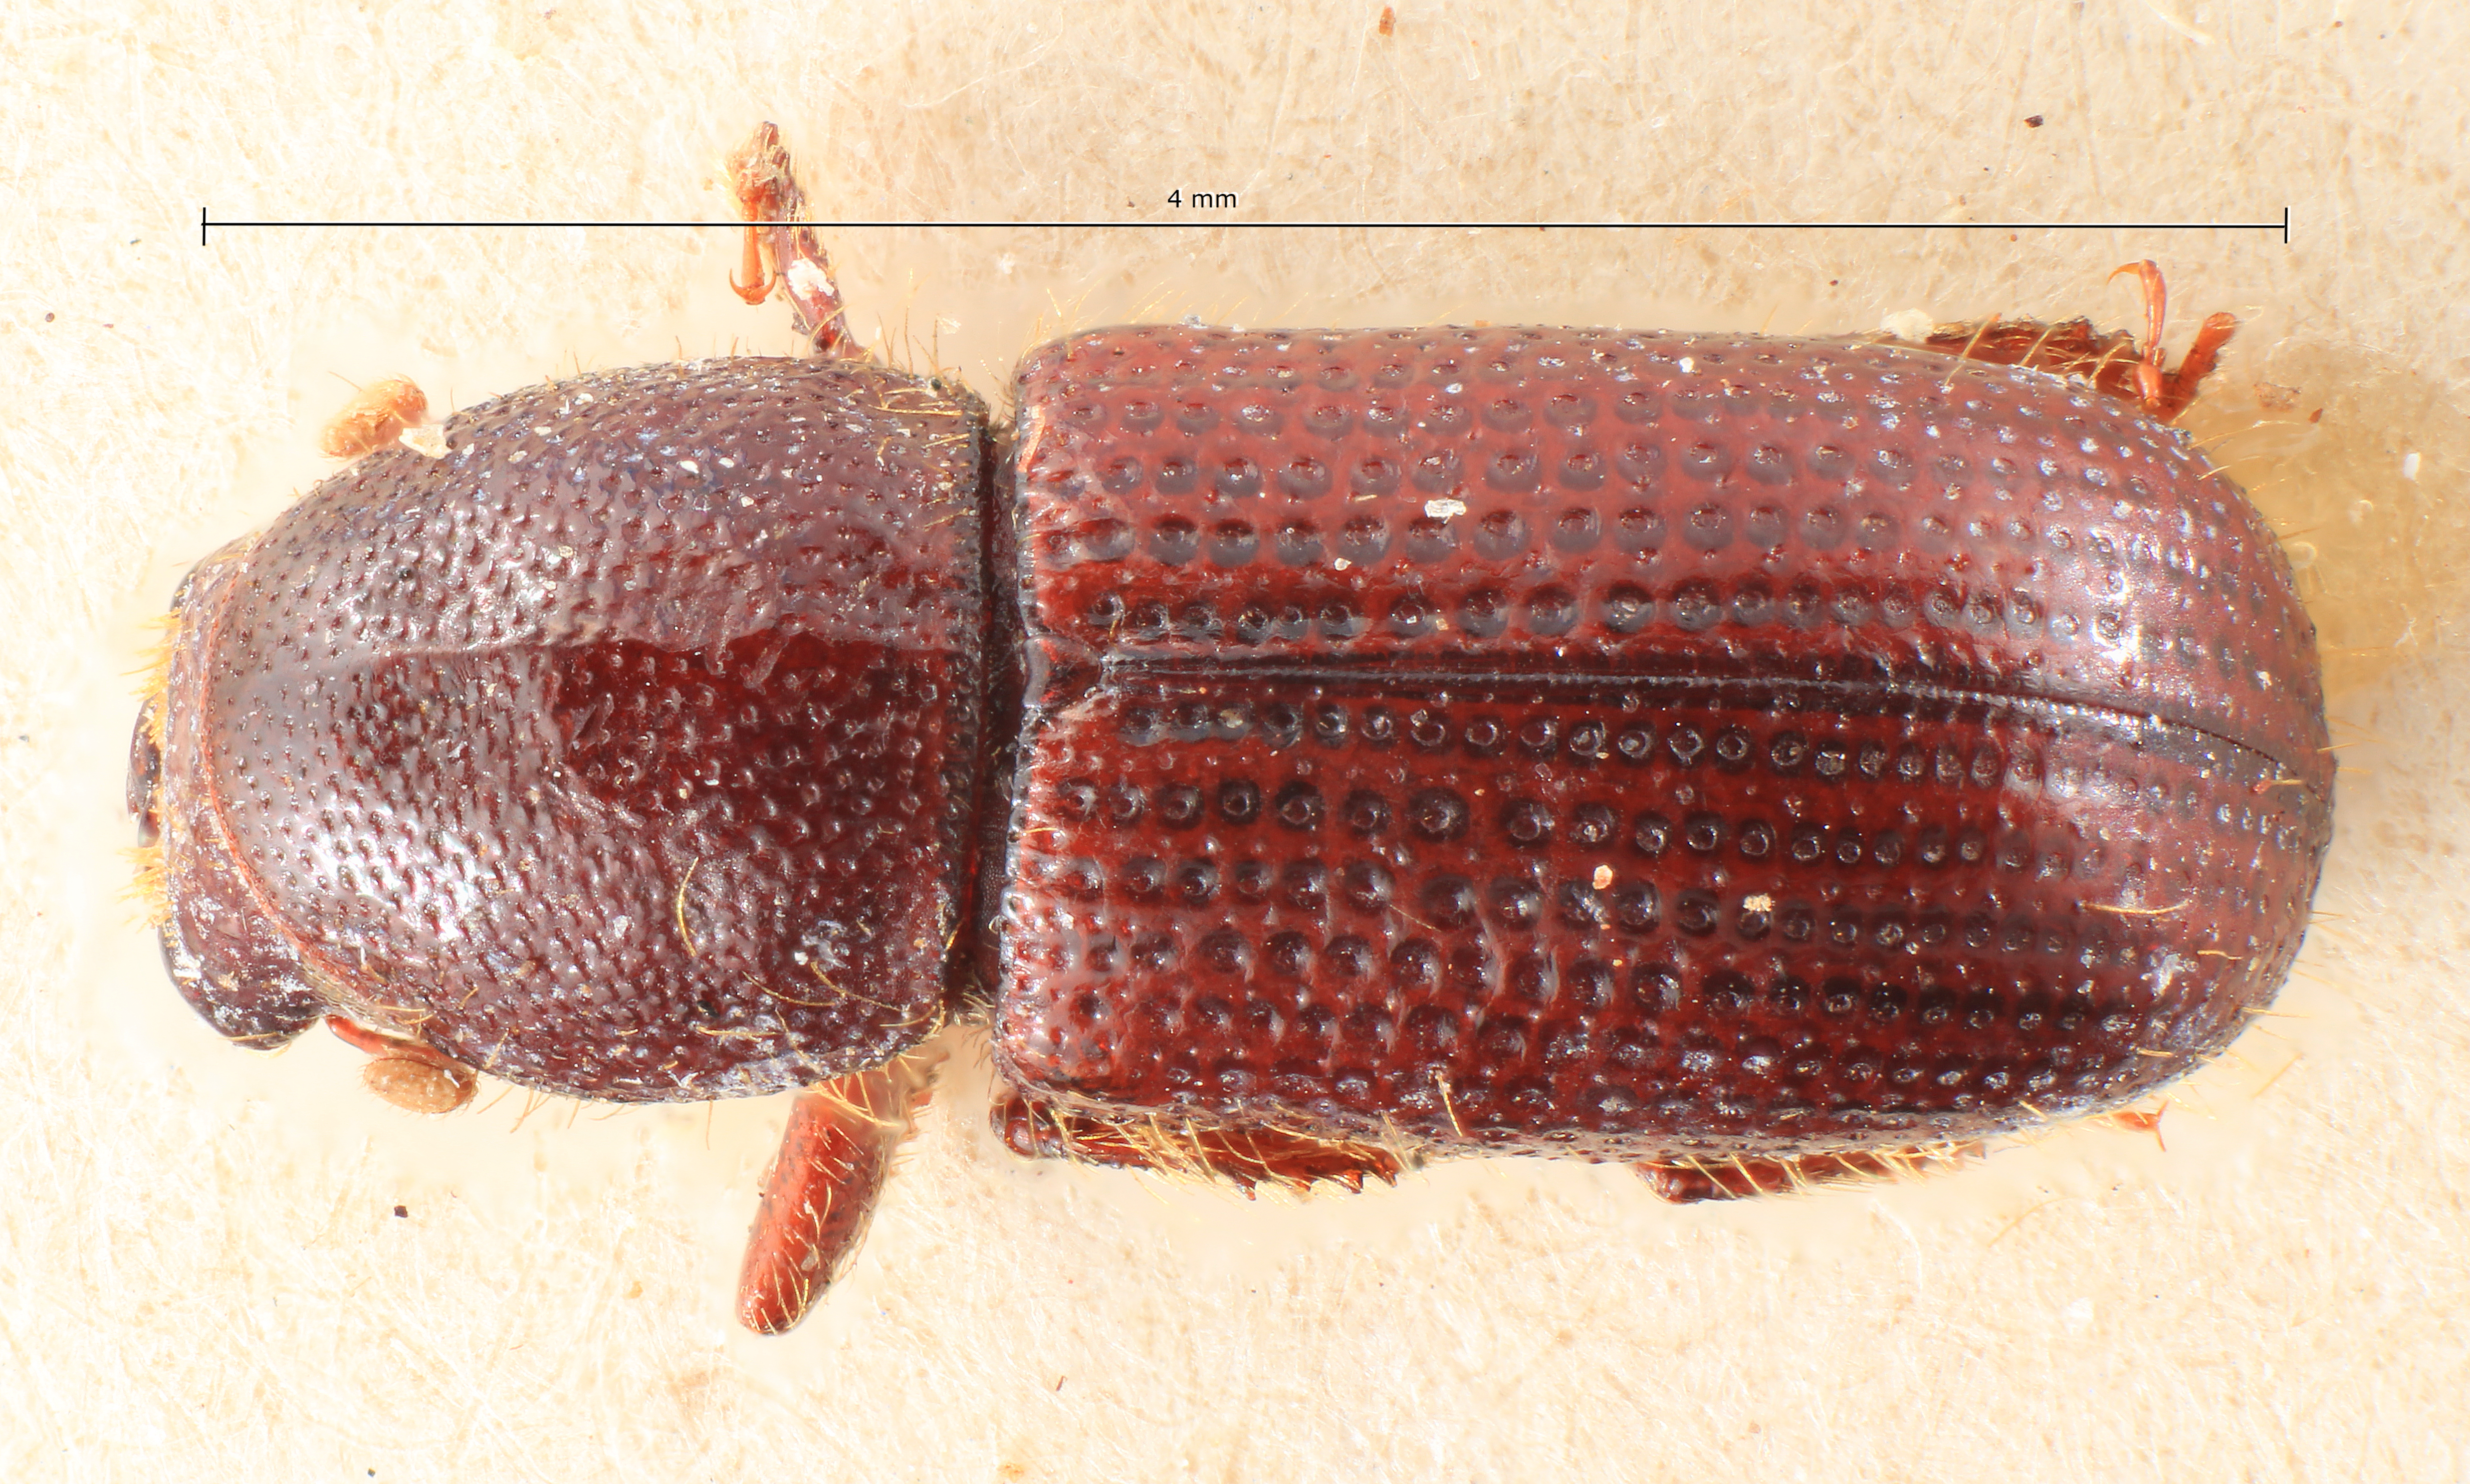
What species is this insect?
Dryocoetes longicollis
